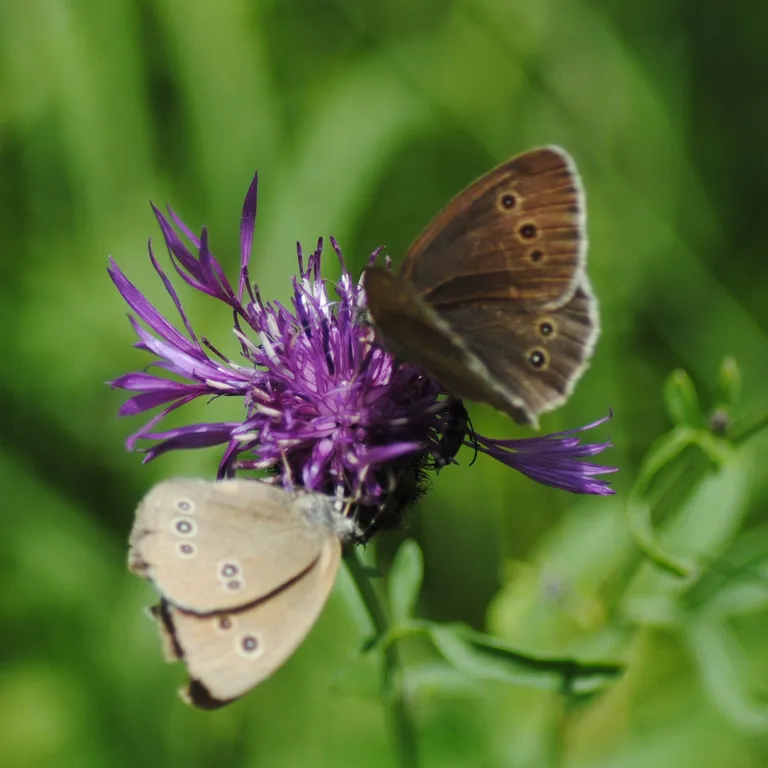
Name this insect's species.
Aphantopus hyperantus
